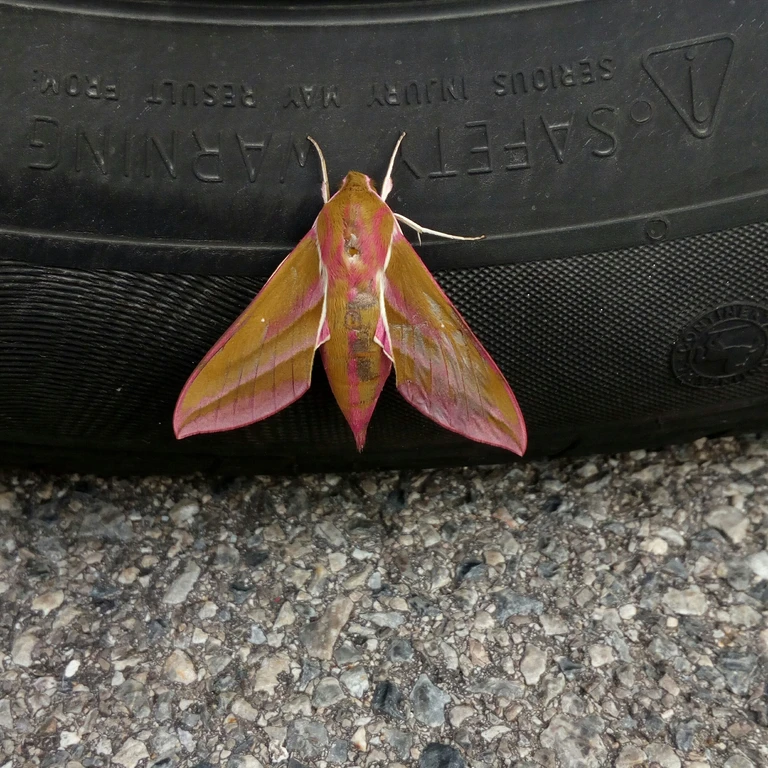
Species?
Deilephila elpenor
